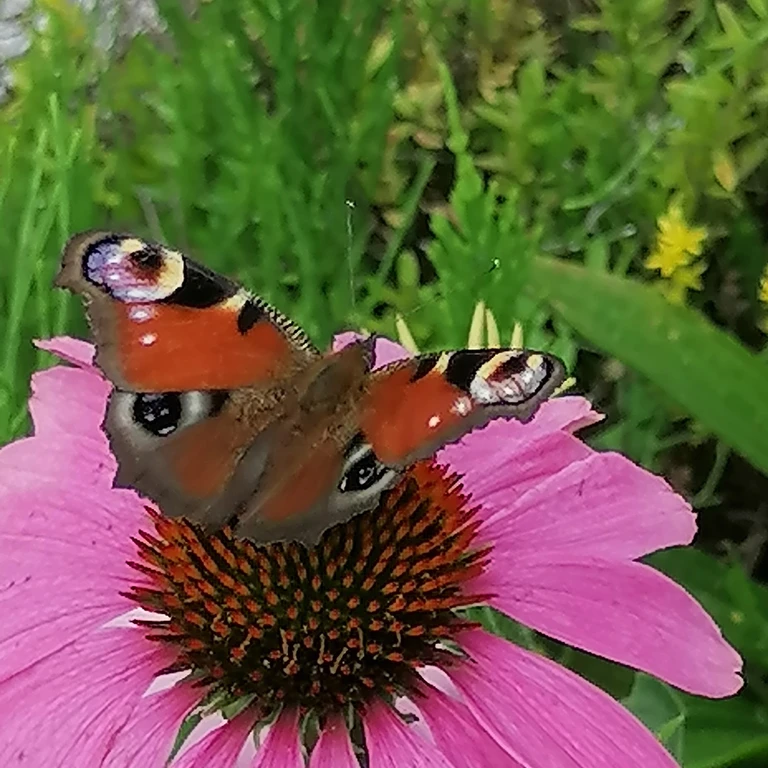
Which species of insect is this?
Aglais io
